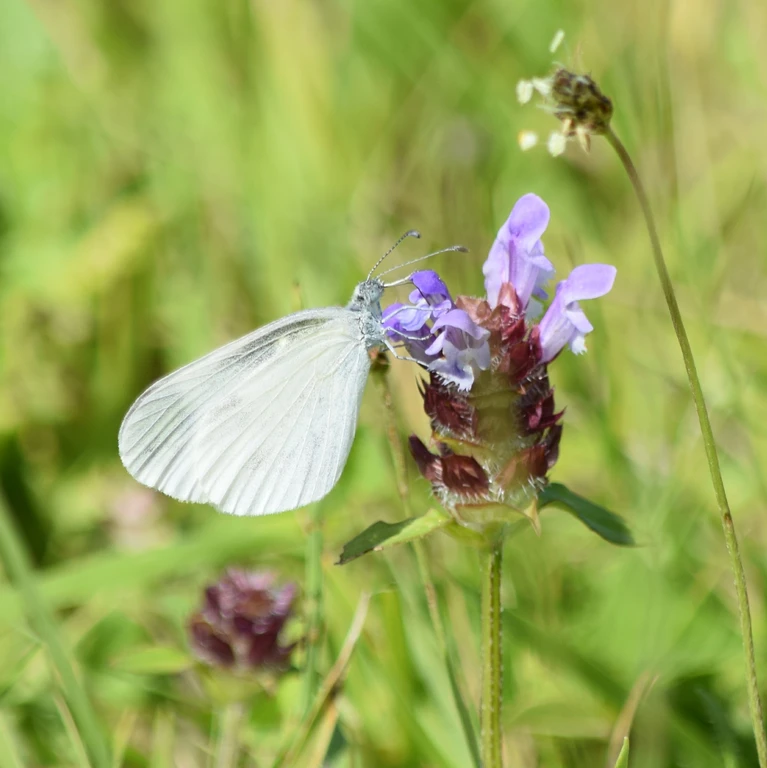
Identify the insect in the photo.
Leptidea sinapis/juvernica
